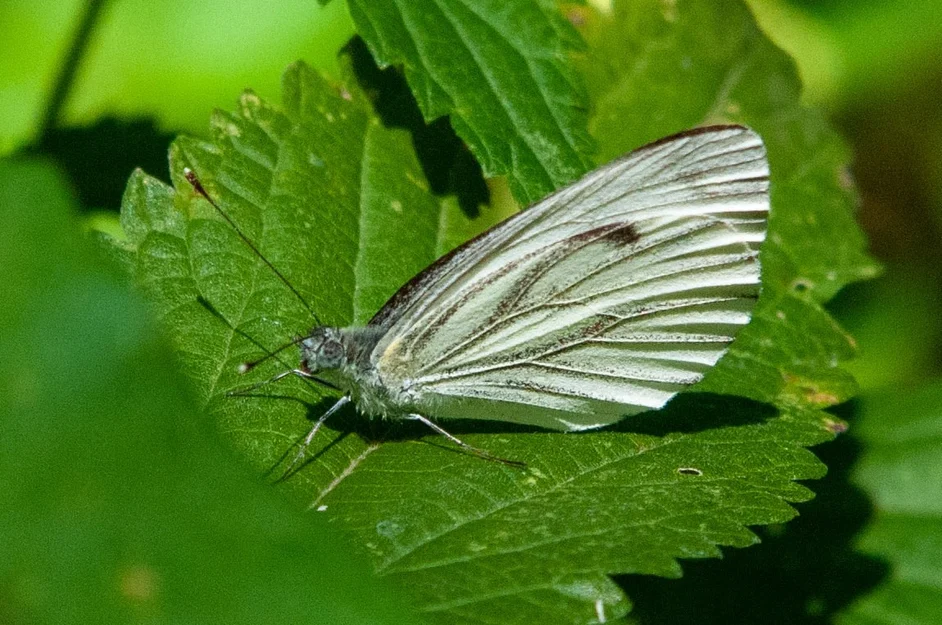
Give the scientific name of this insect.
Pieris napi
